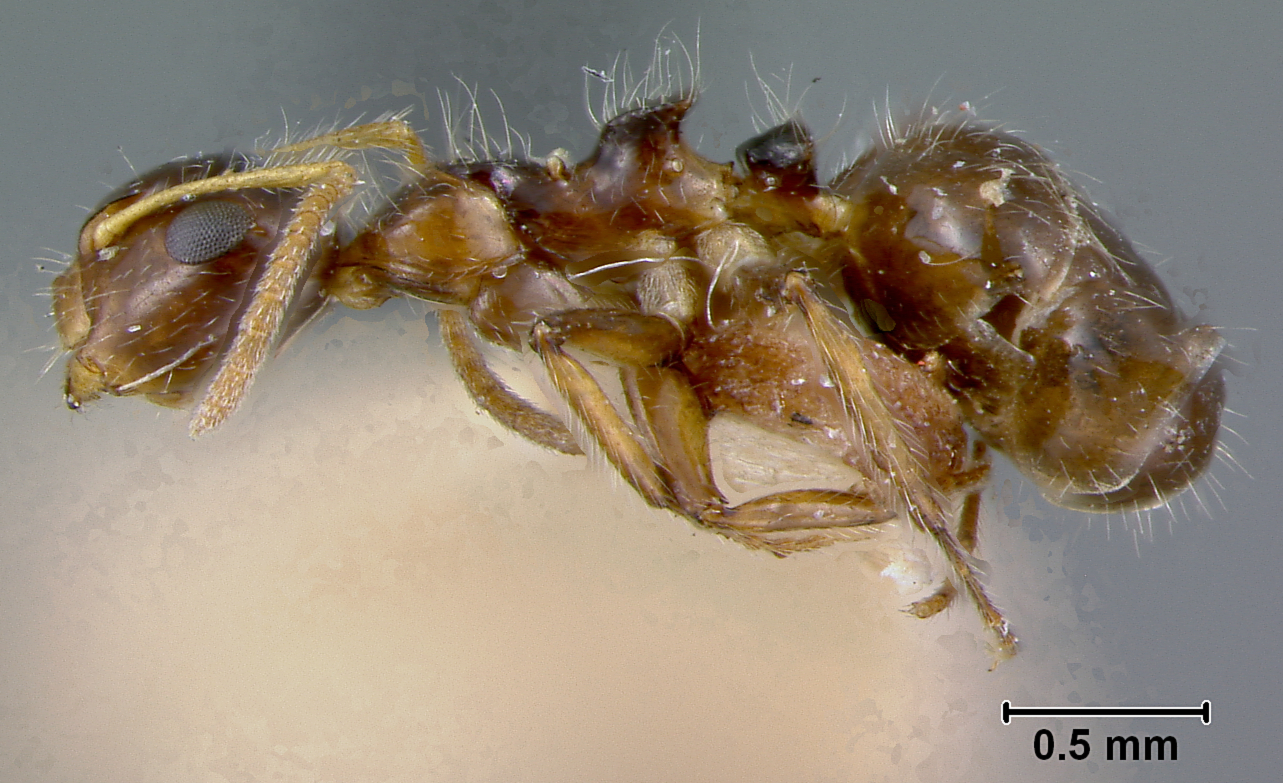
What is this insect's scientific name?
Camponotus corniculatus
